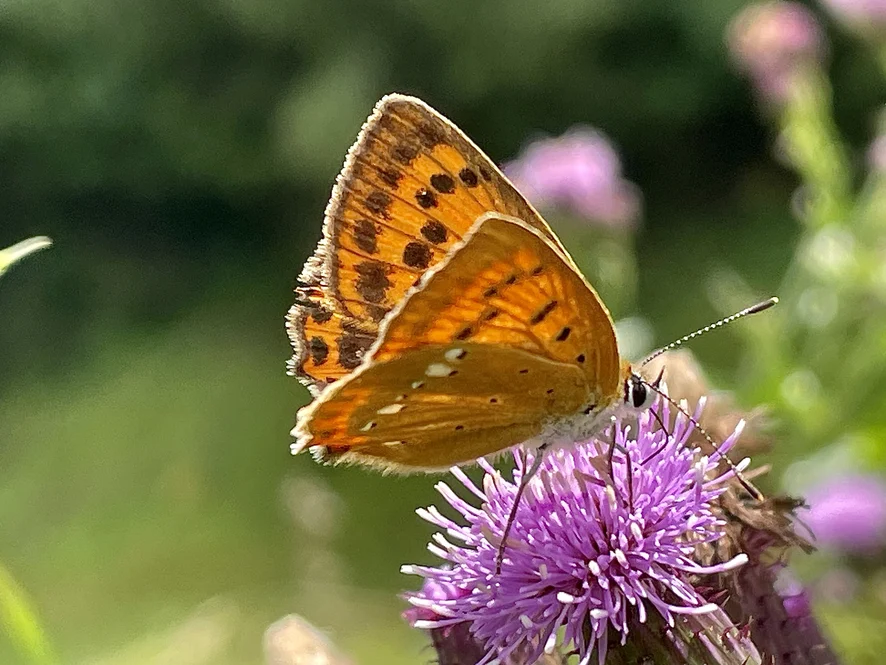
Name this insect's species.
Lycaena virgaureae
